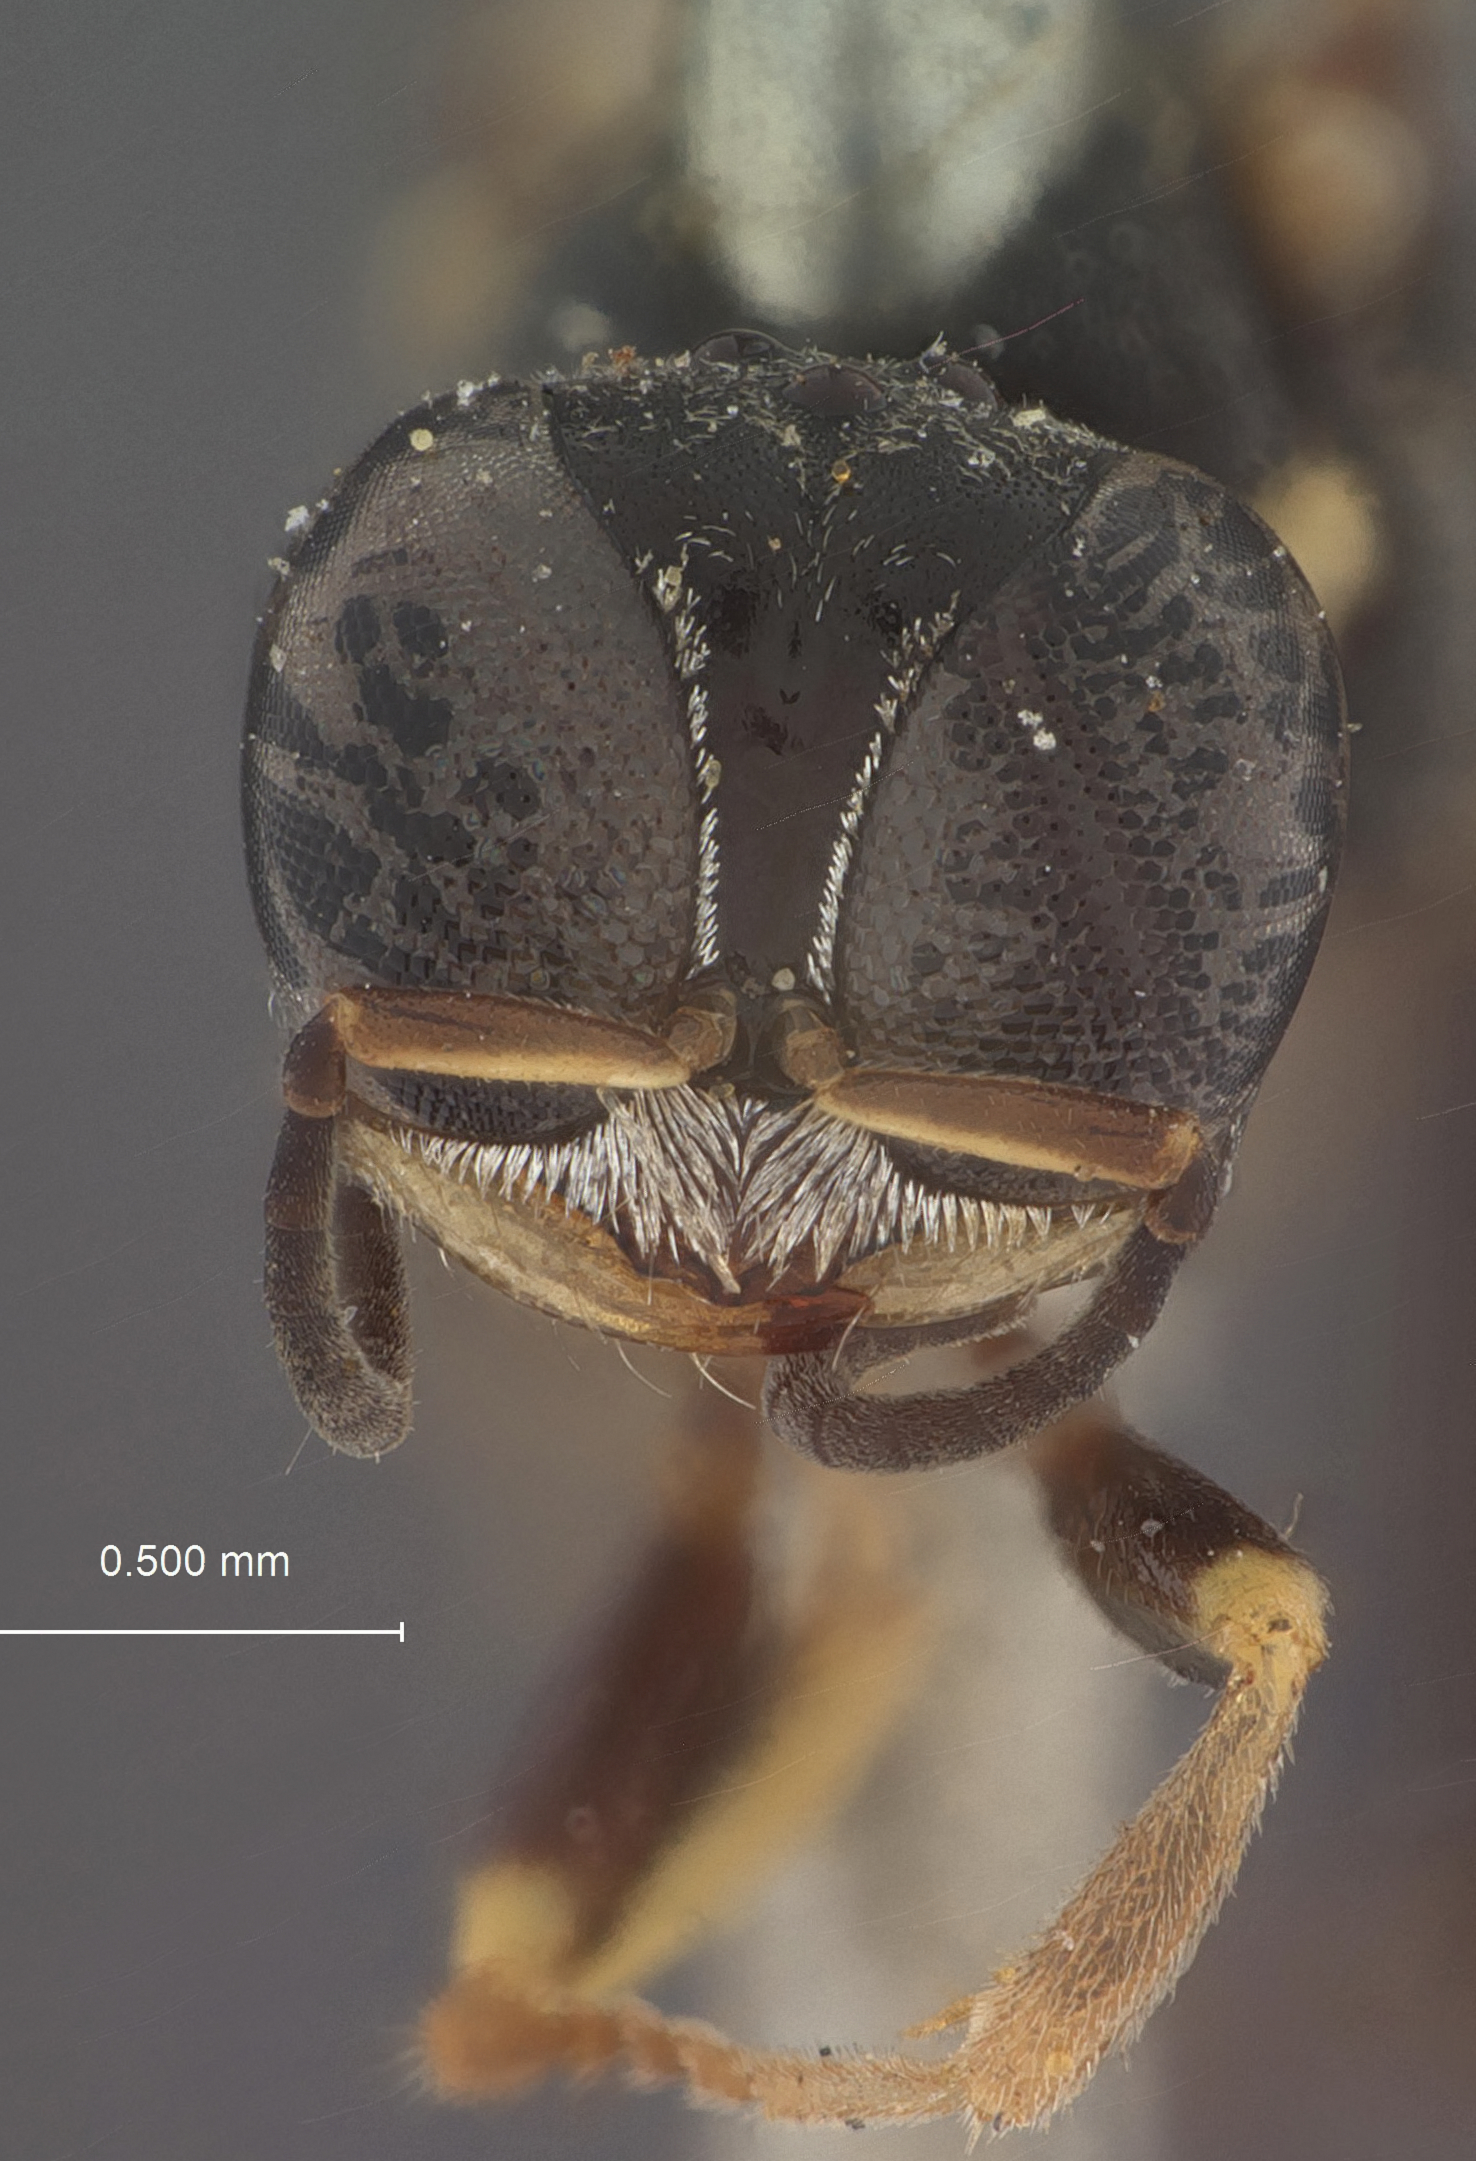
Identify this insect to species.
Crossocerus xanthognathus
